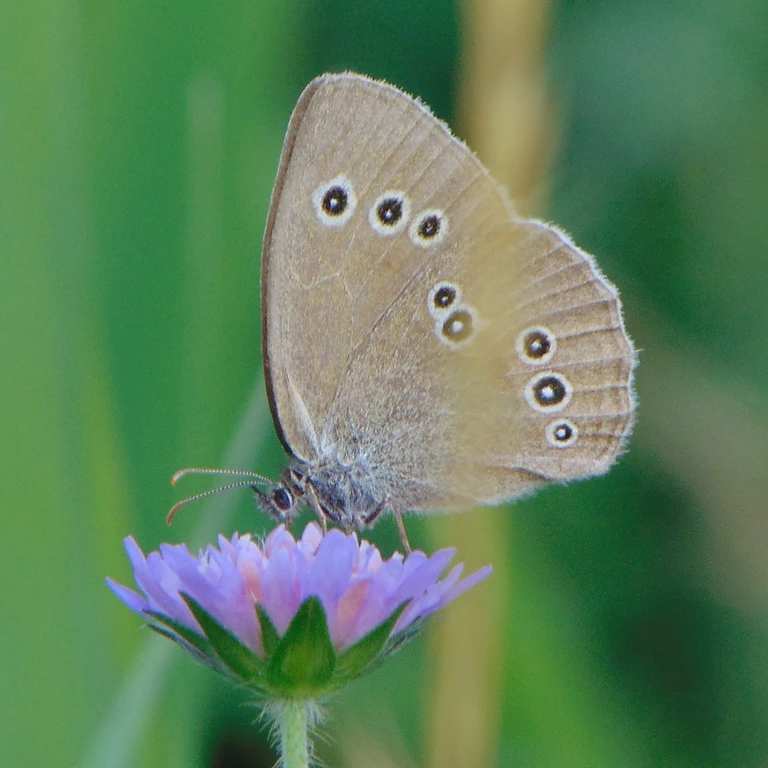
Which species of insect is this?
Aphantopus hyperantus
